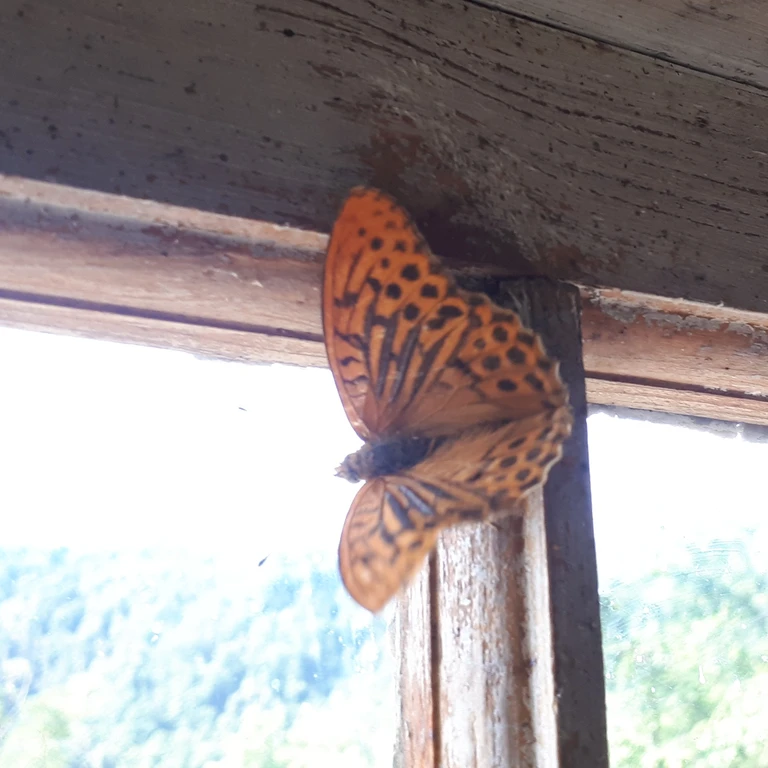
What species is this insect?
Argynnis paphia
